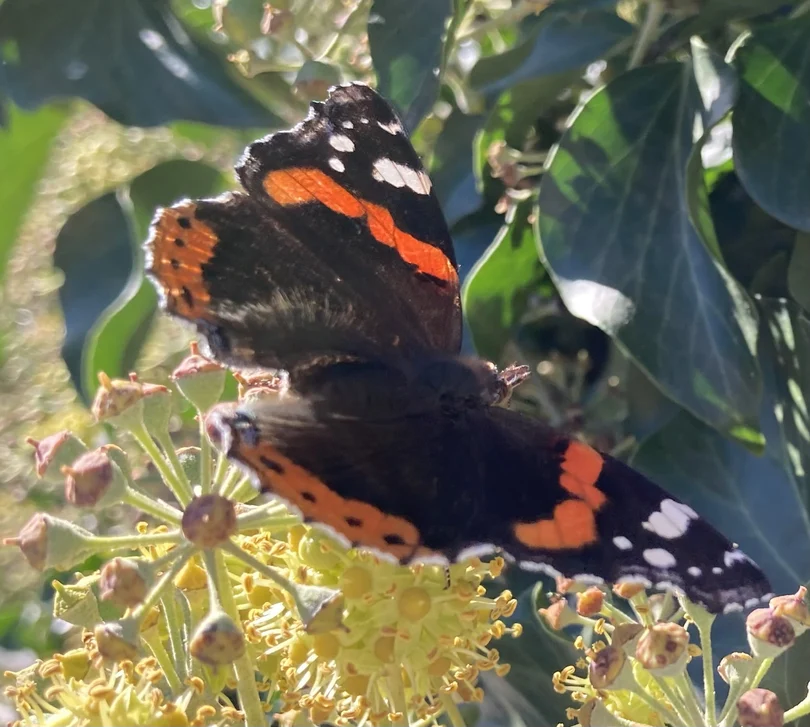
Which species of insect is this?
Vanessa atalanta
